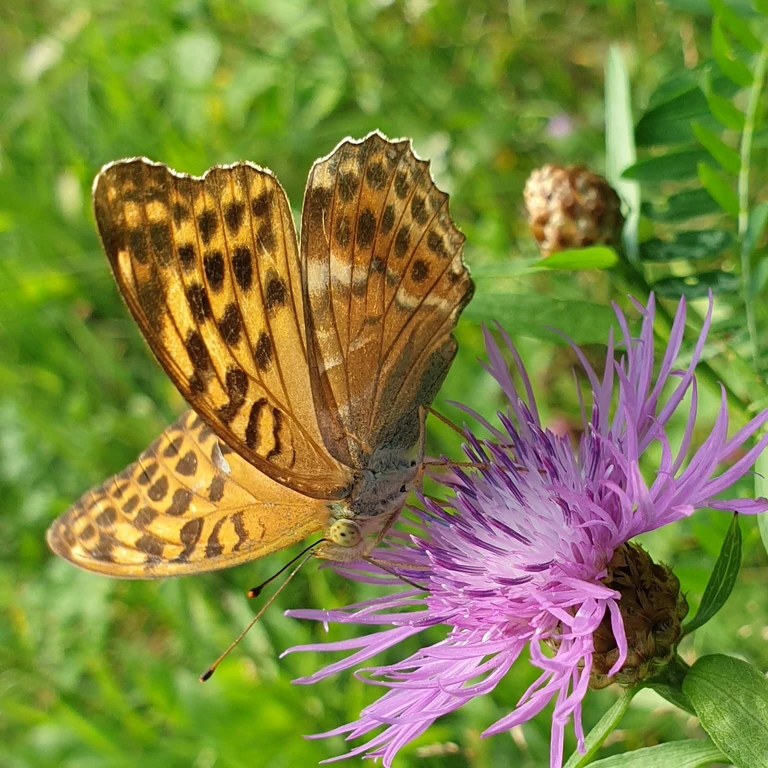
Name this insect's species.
Argynnis paphia
